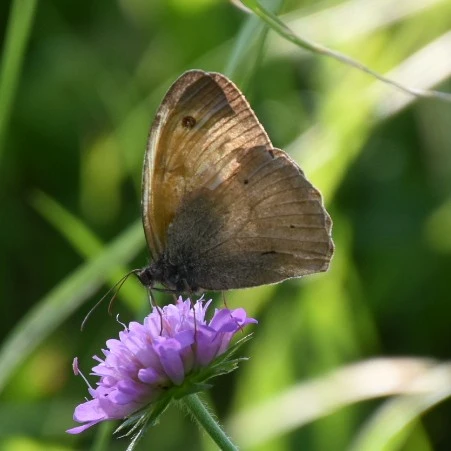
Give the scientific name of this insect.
Maniola jurtina
